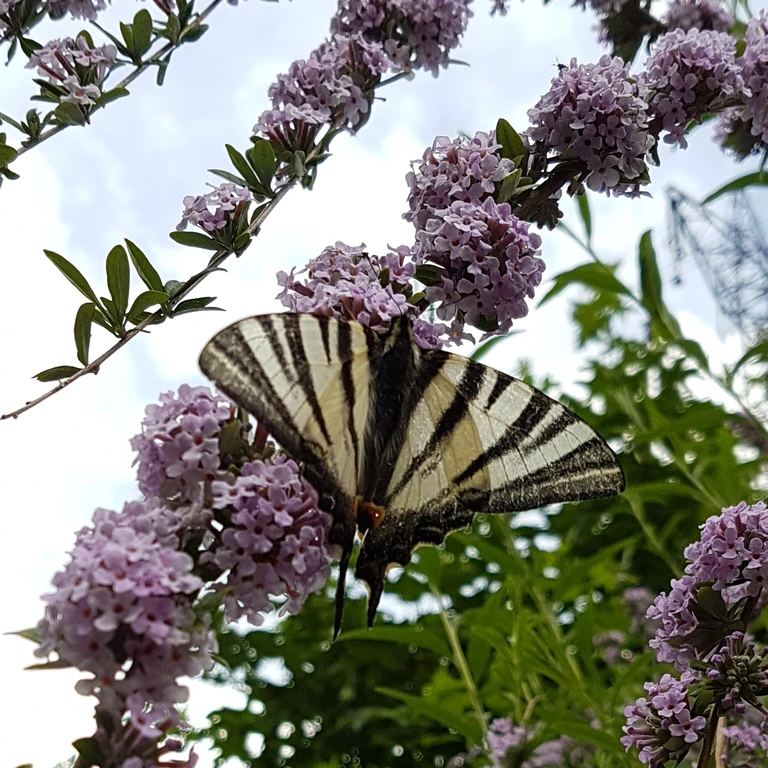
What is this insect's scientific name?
Iphiclides podalirius
